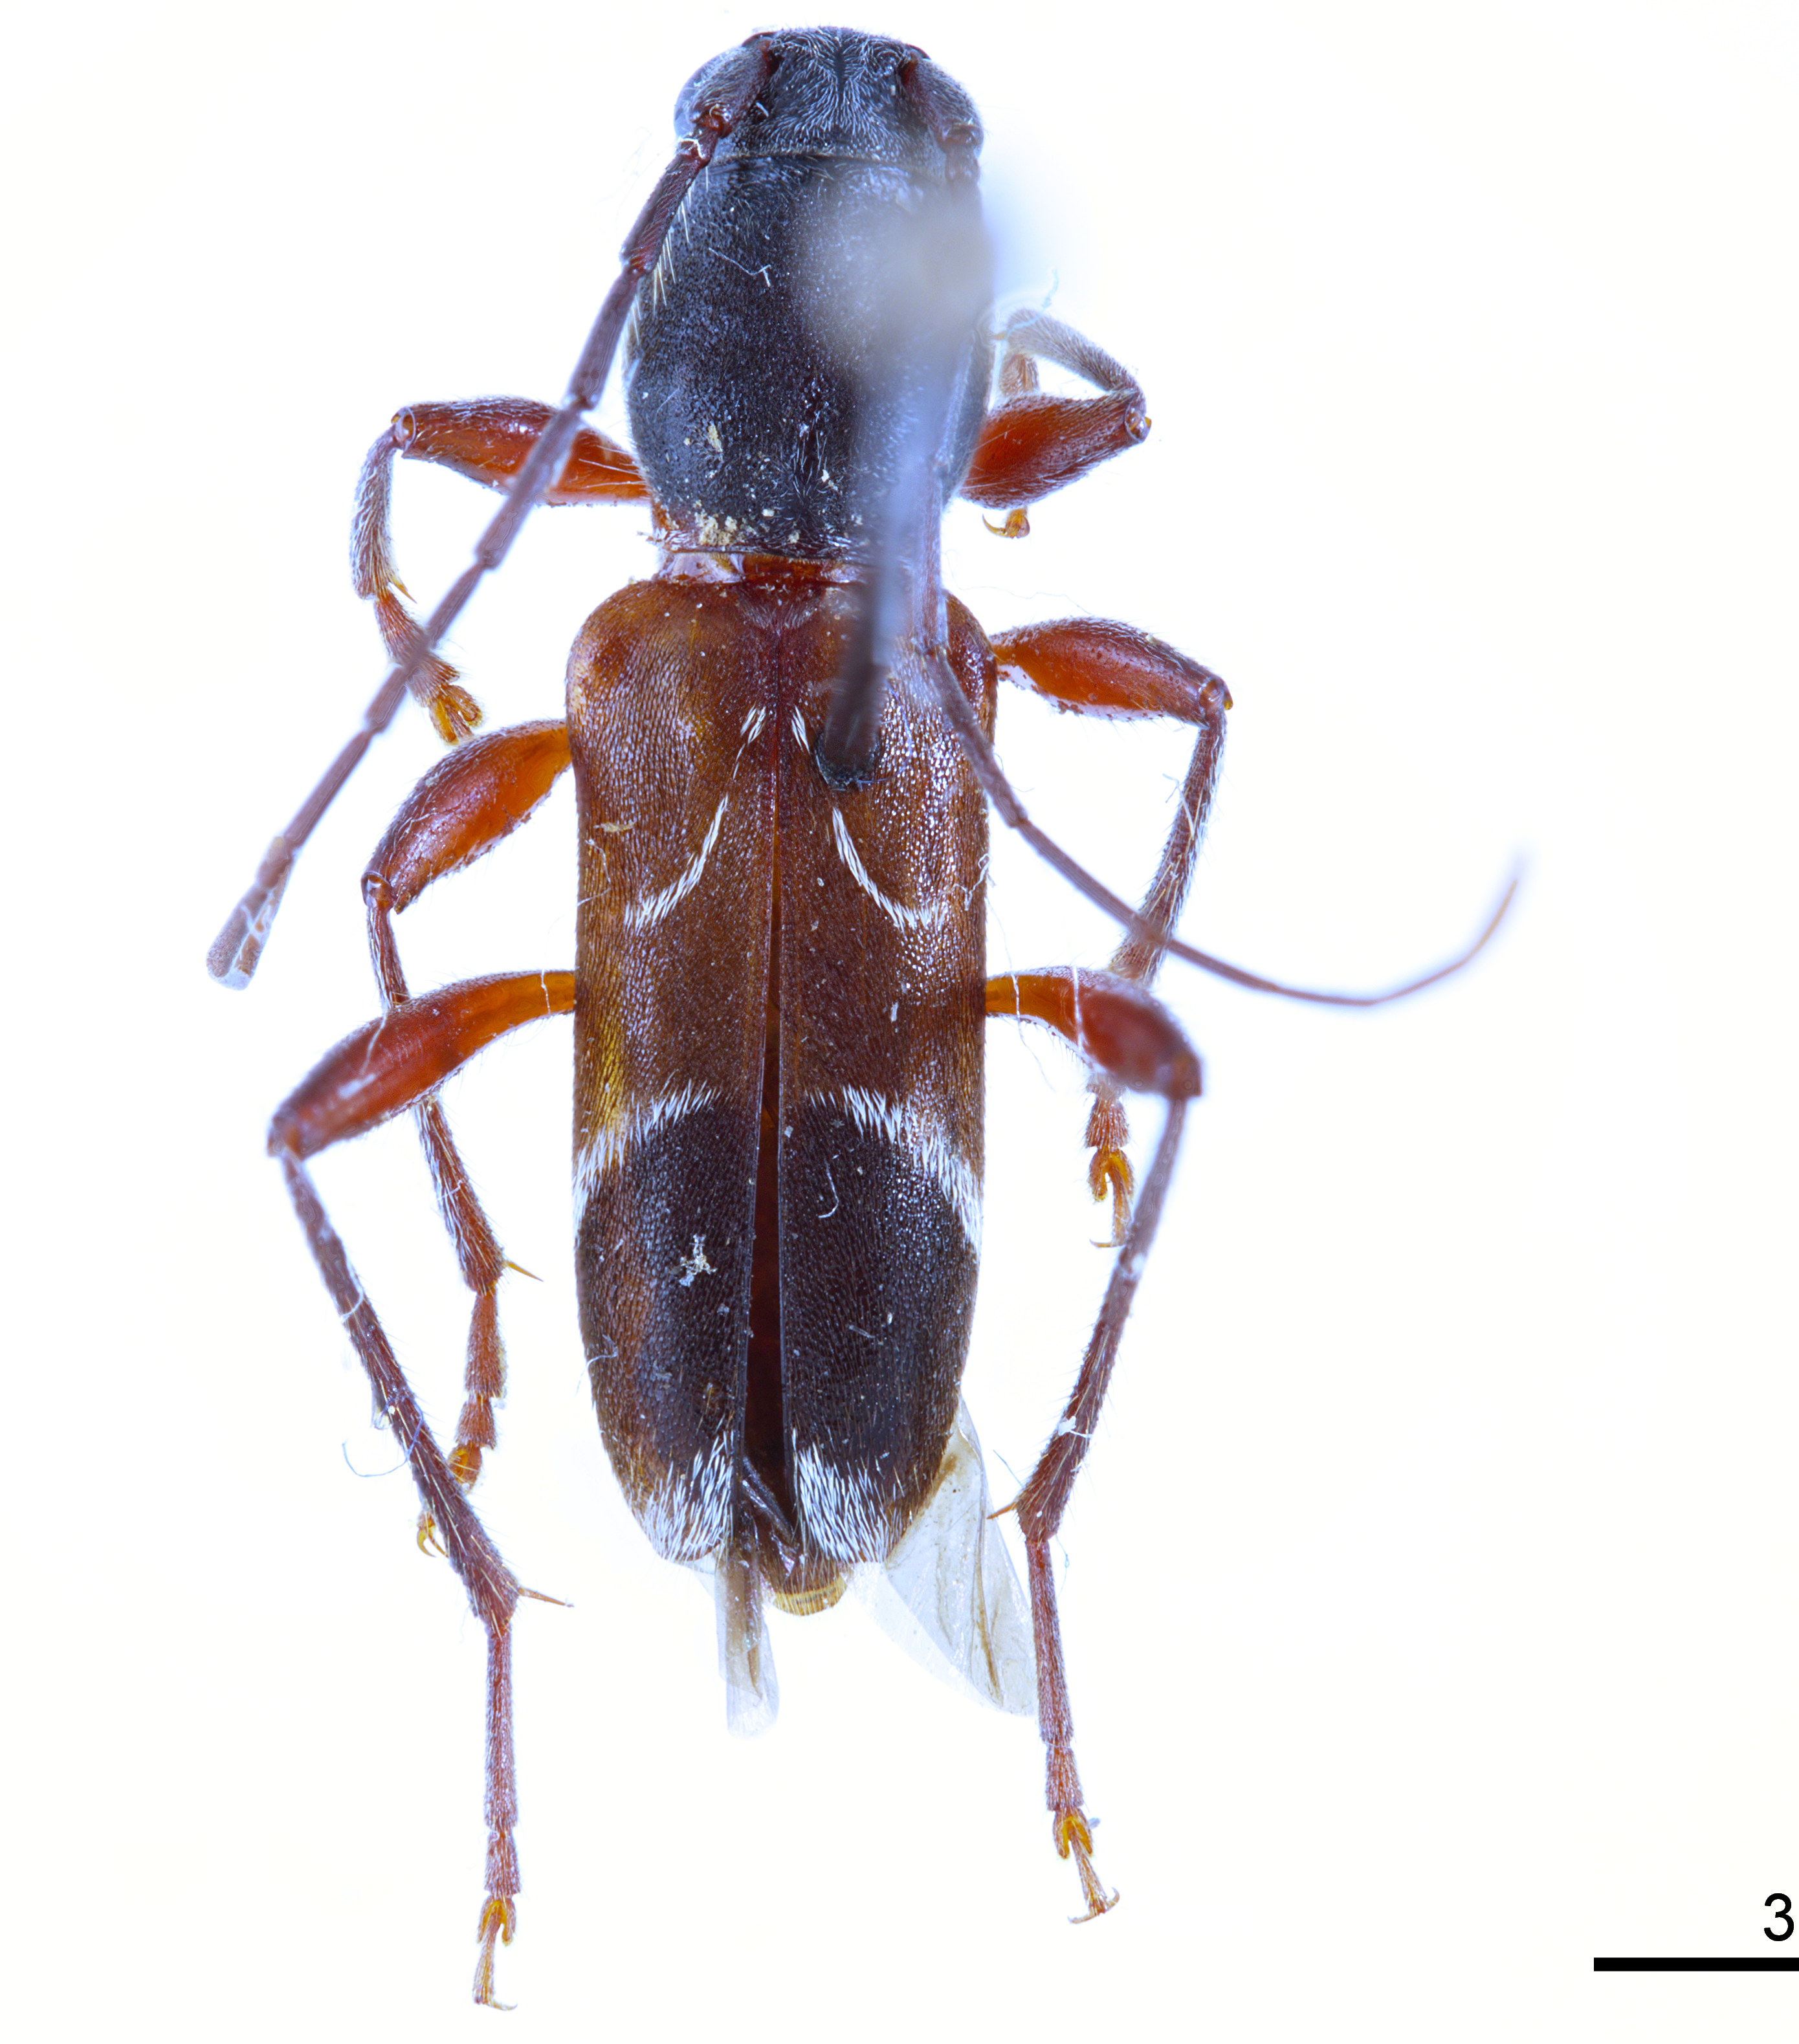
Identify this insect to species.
Clytoleptus albofasciatus
